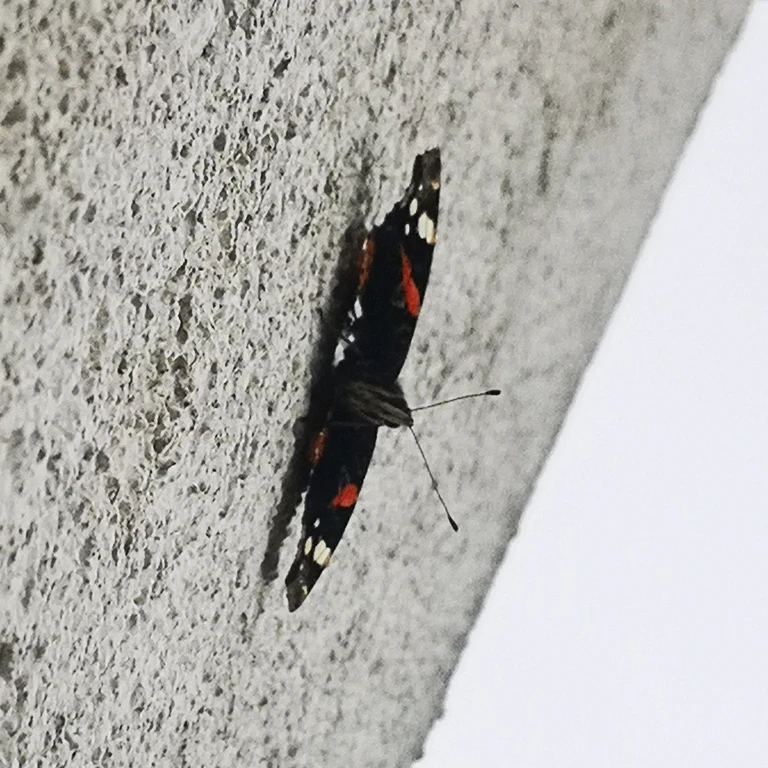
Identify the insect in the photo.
Vanessa atalanta
